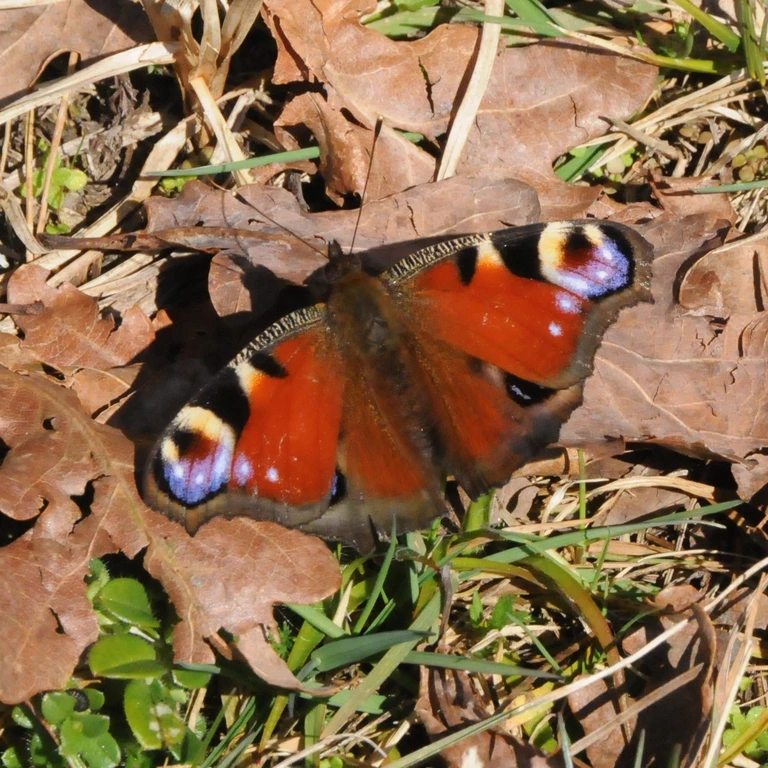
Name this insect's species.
Aglais io
